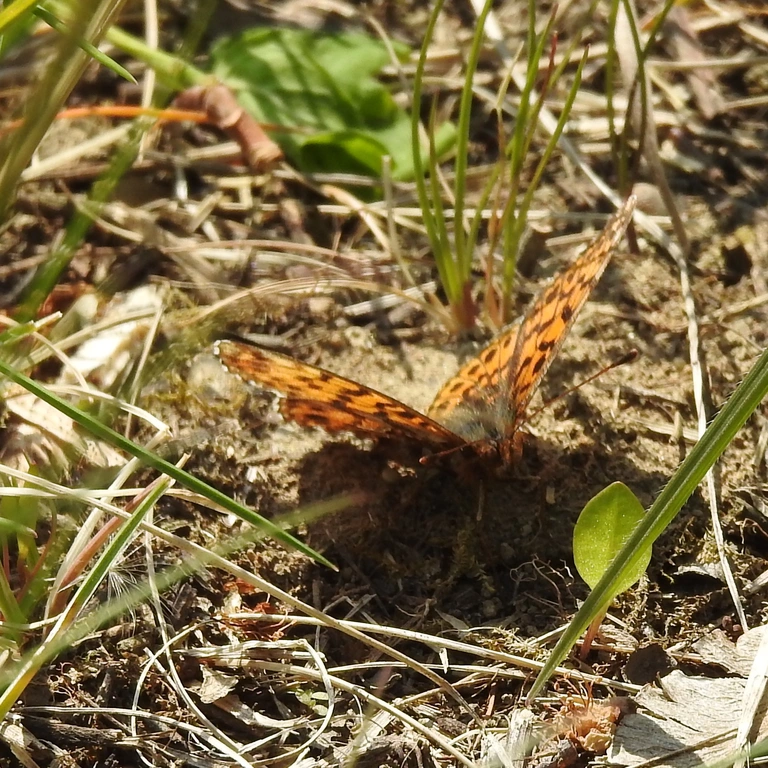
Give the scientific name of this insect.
Boloria dia
